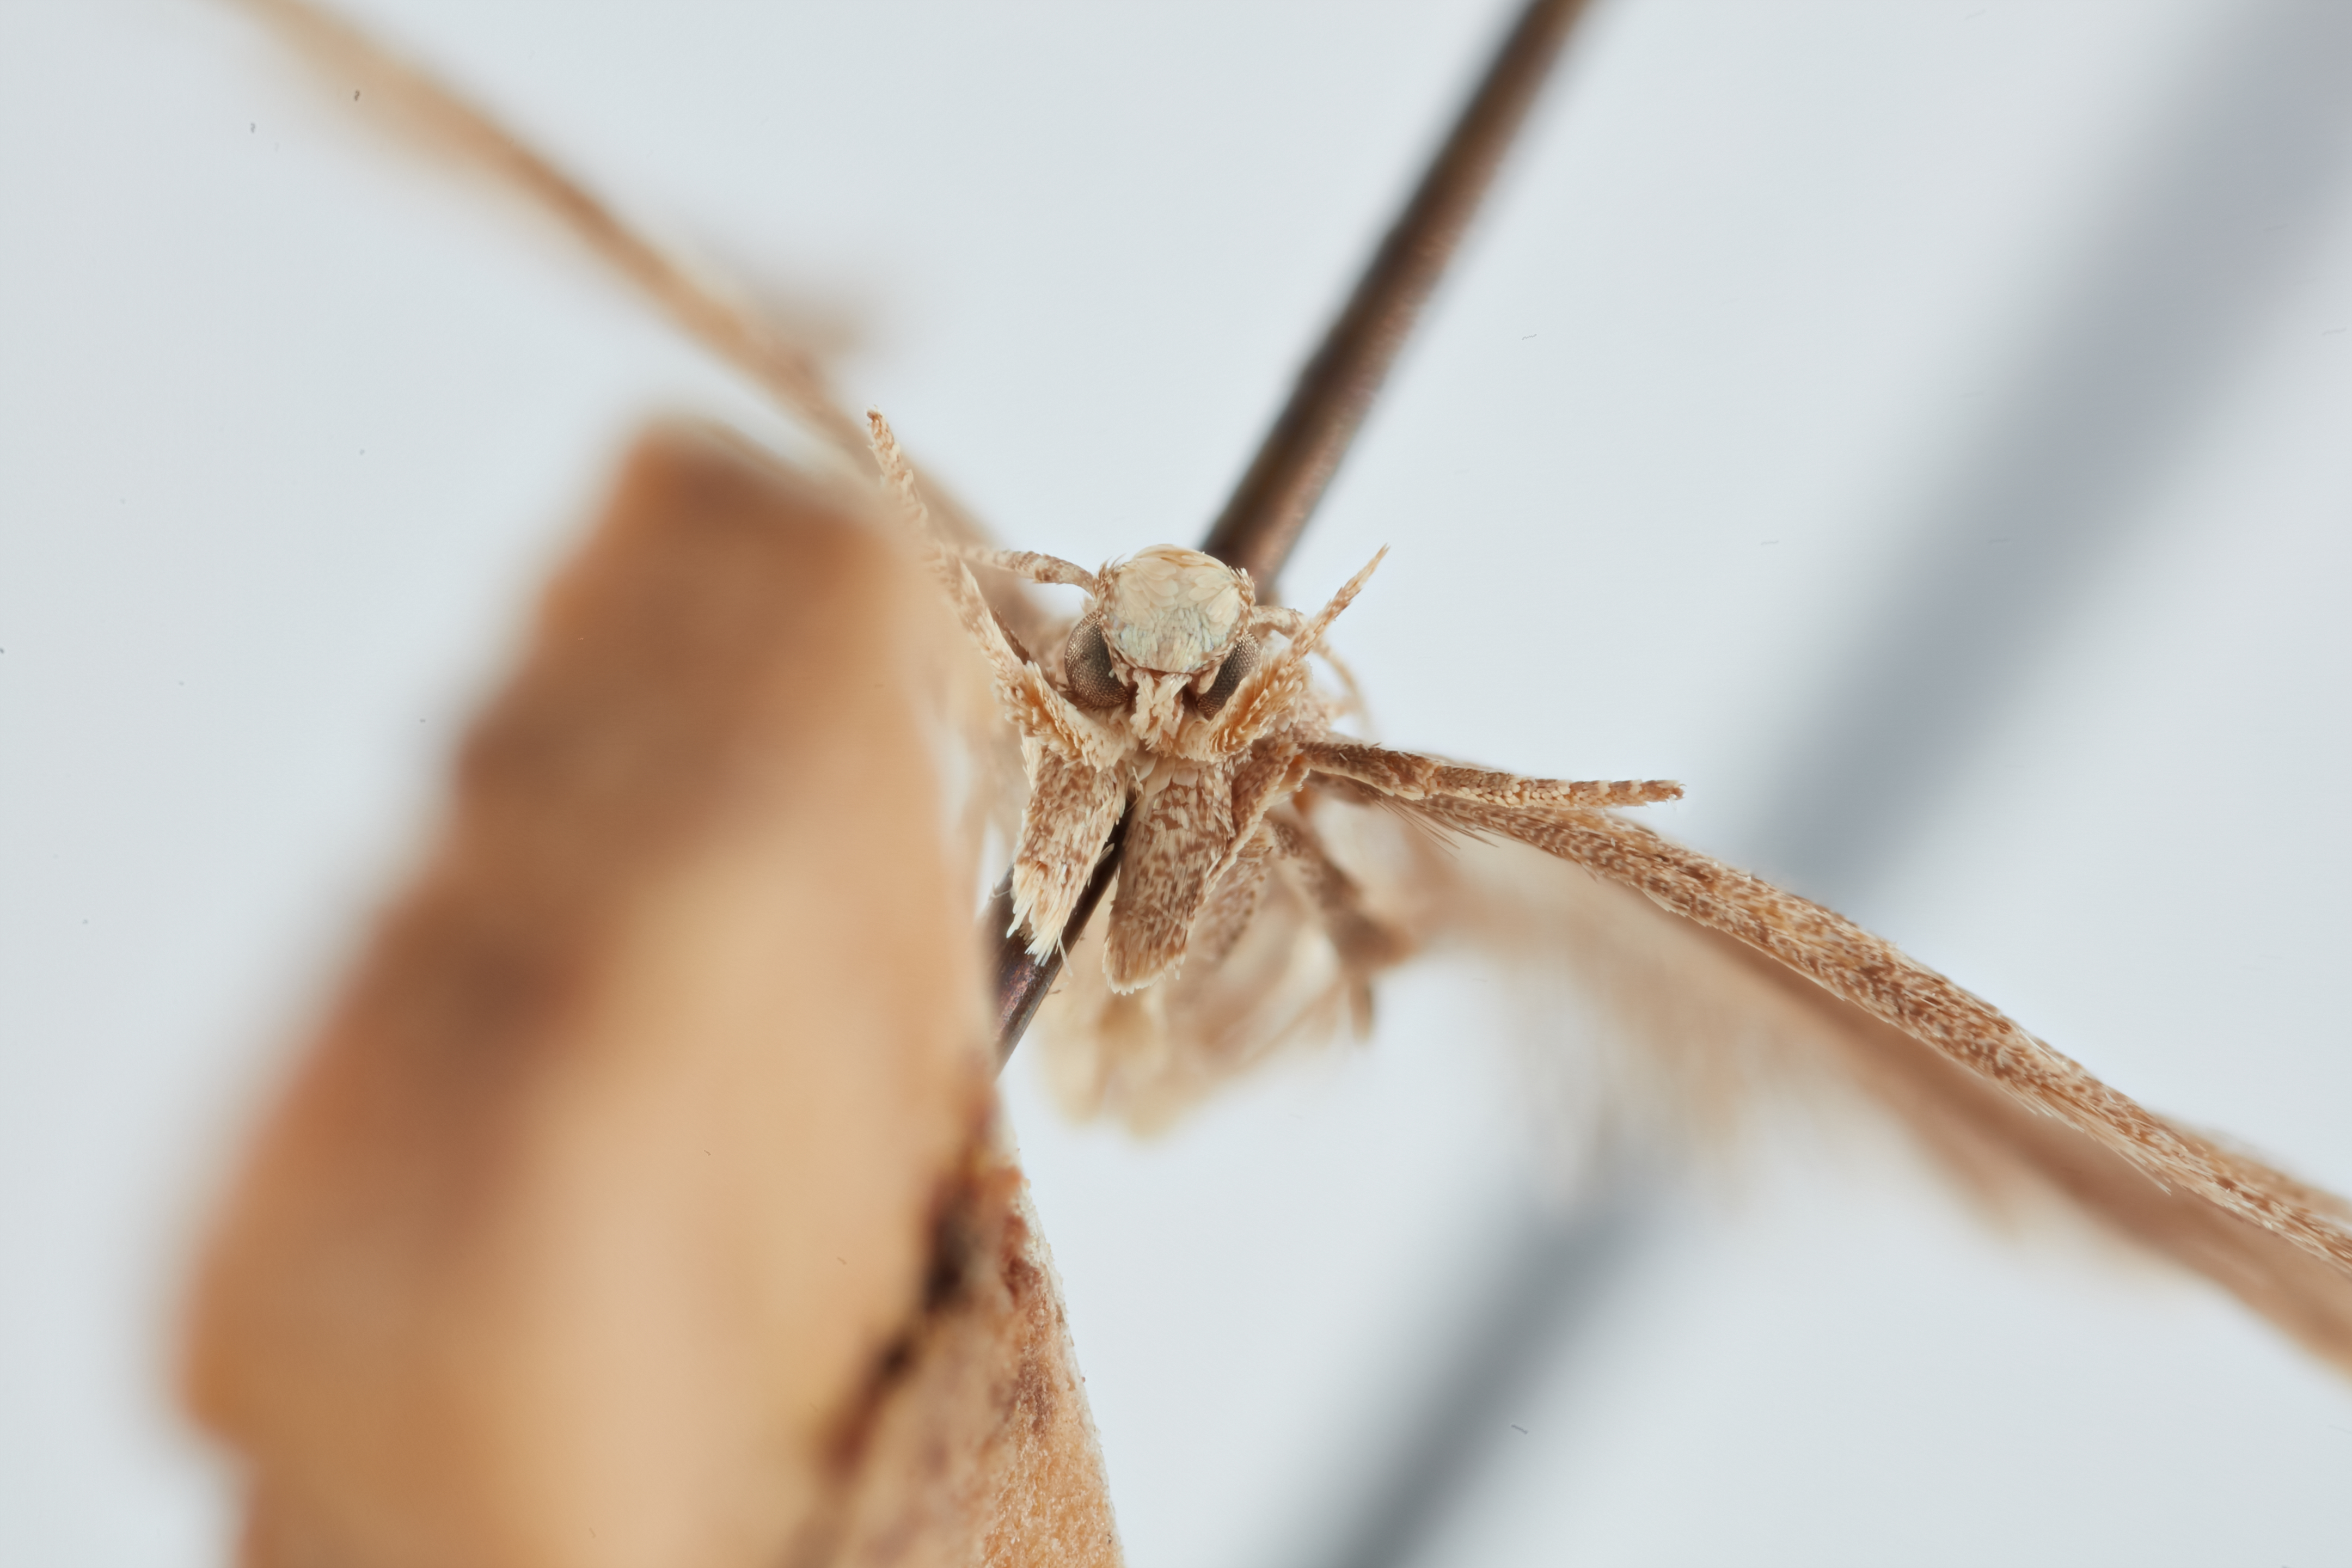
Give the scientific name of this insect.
Keiferia lycopersicella
